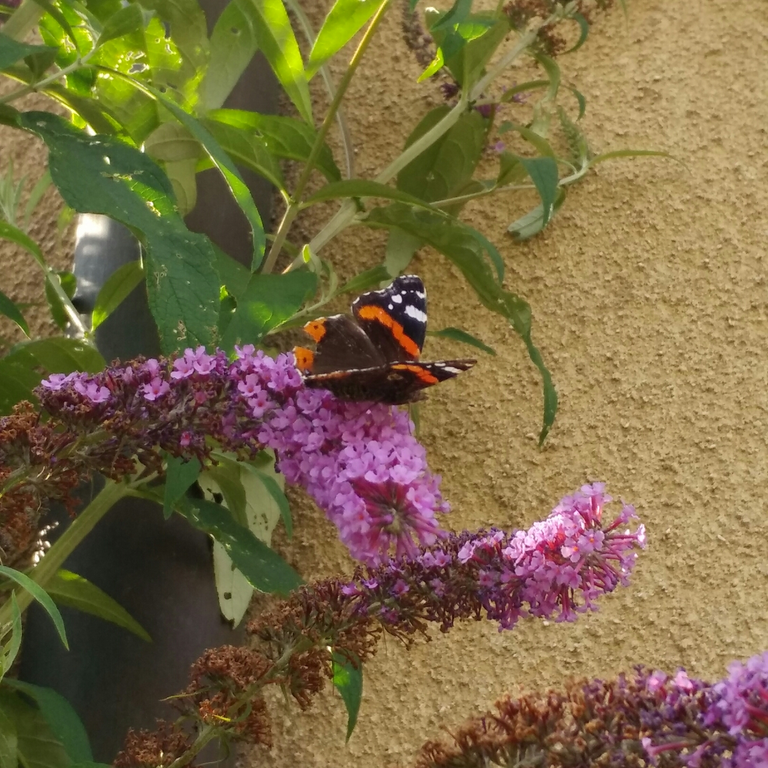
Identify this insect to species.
Vanessa atalanta
